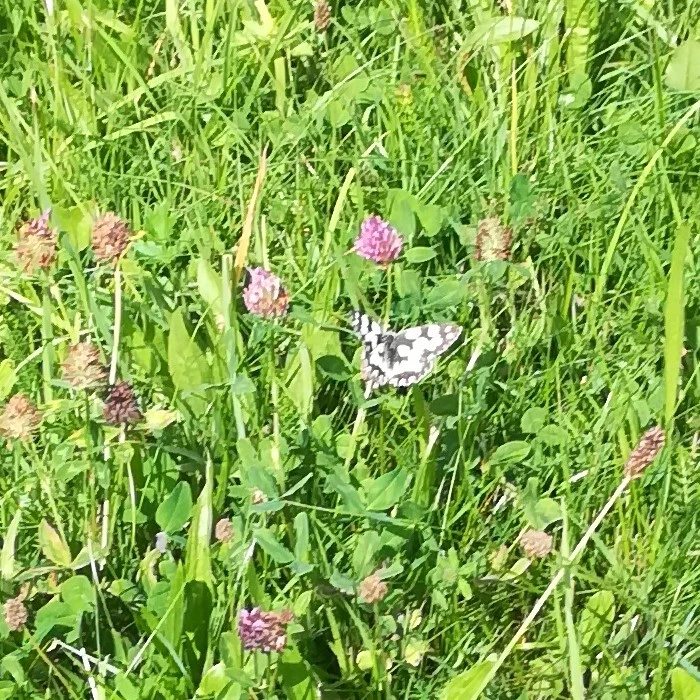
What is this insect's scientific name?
Melanargia galathea
